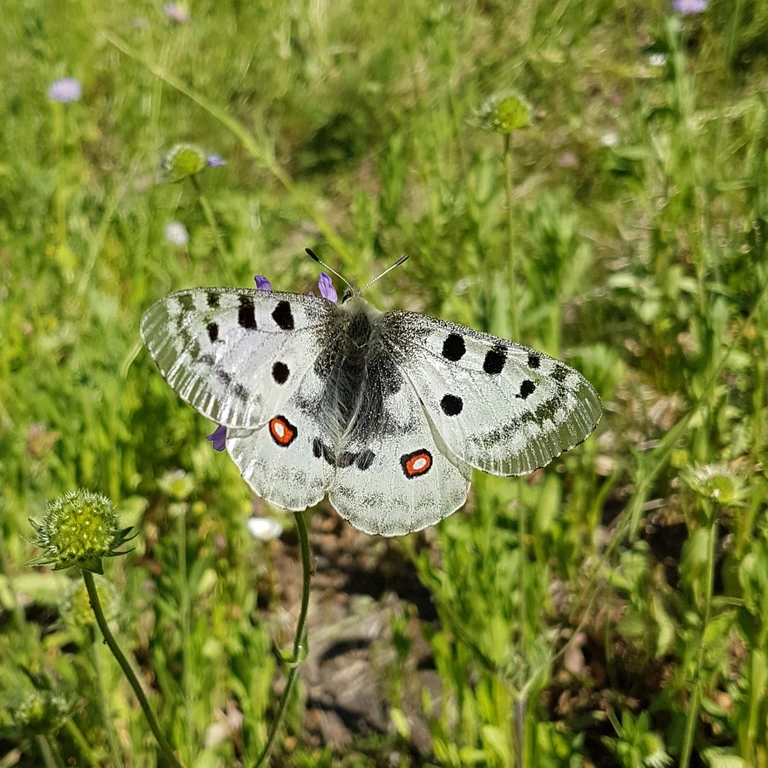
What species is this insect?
Parnassius apollo
